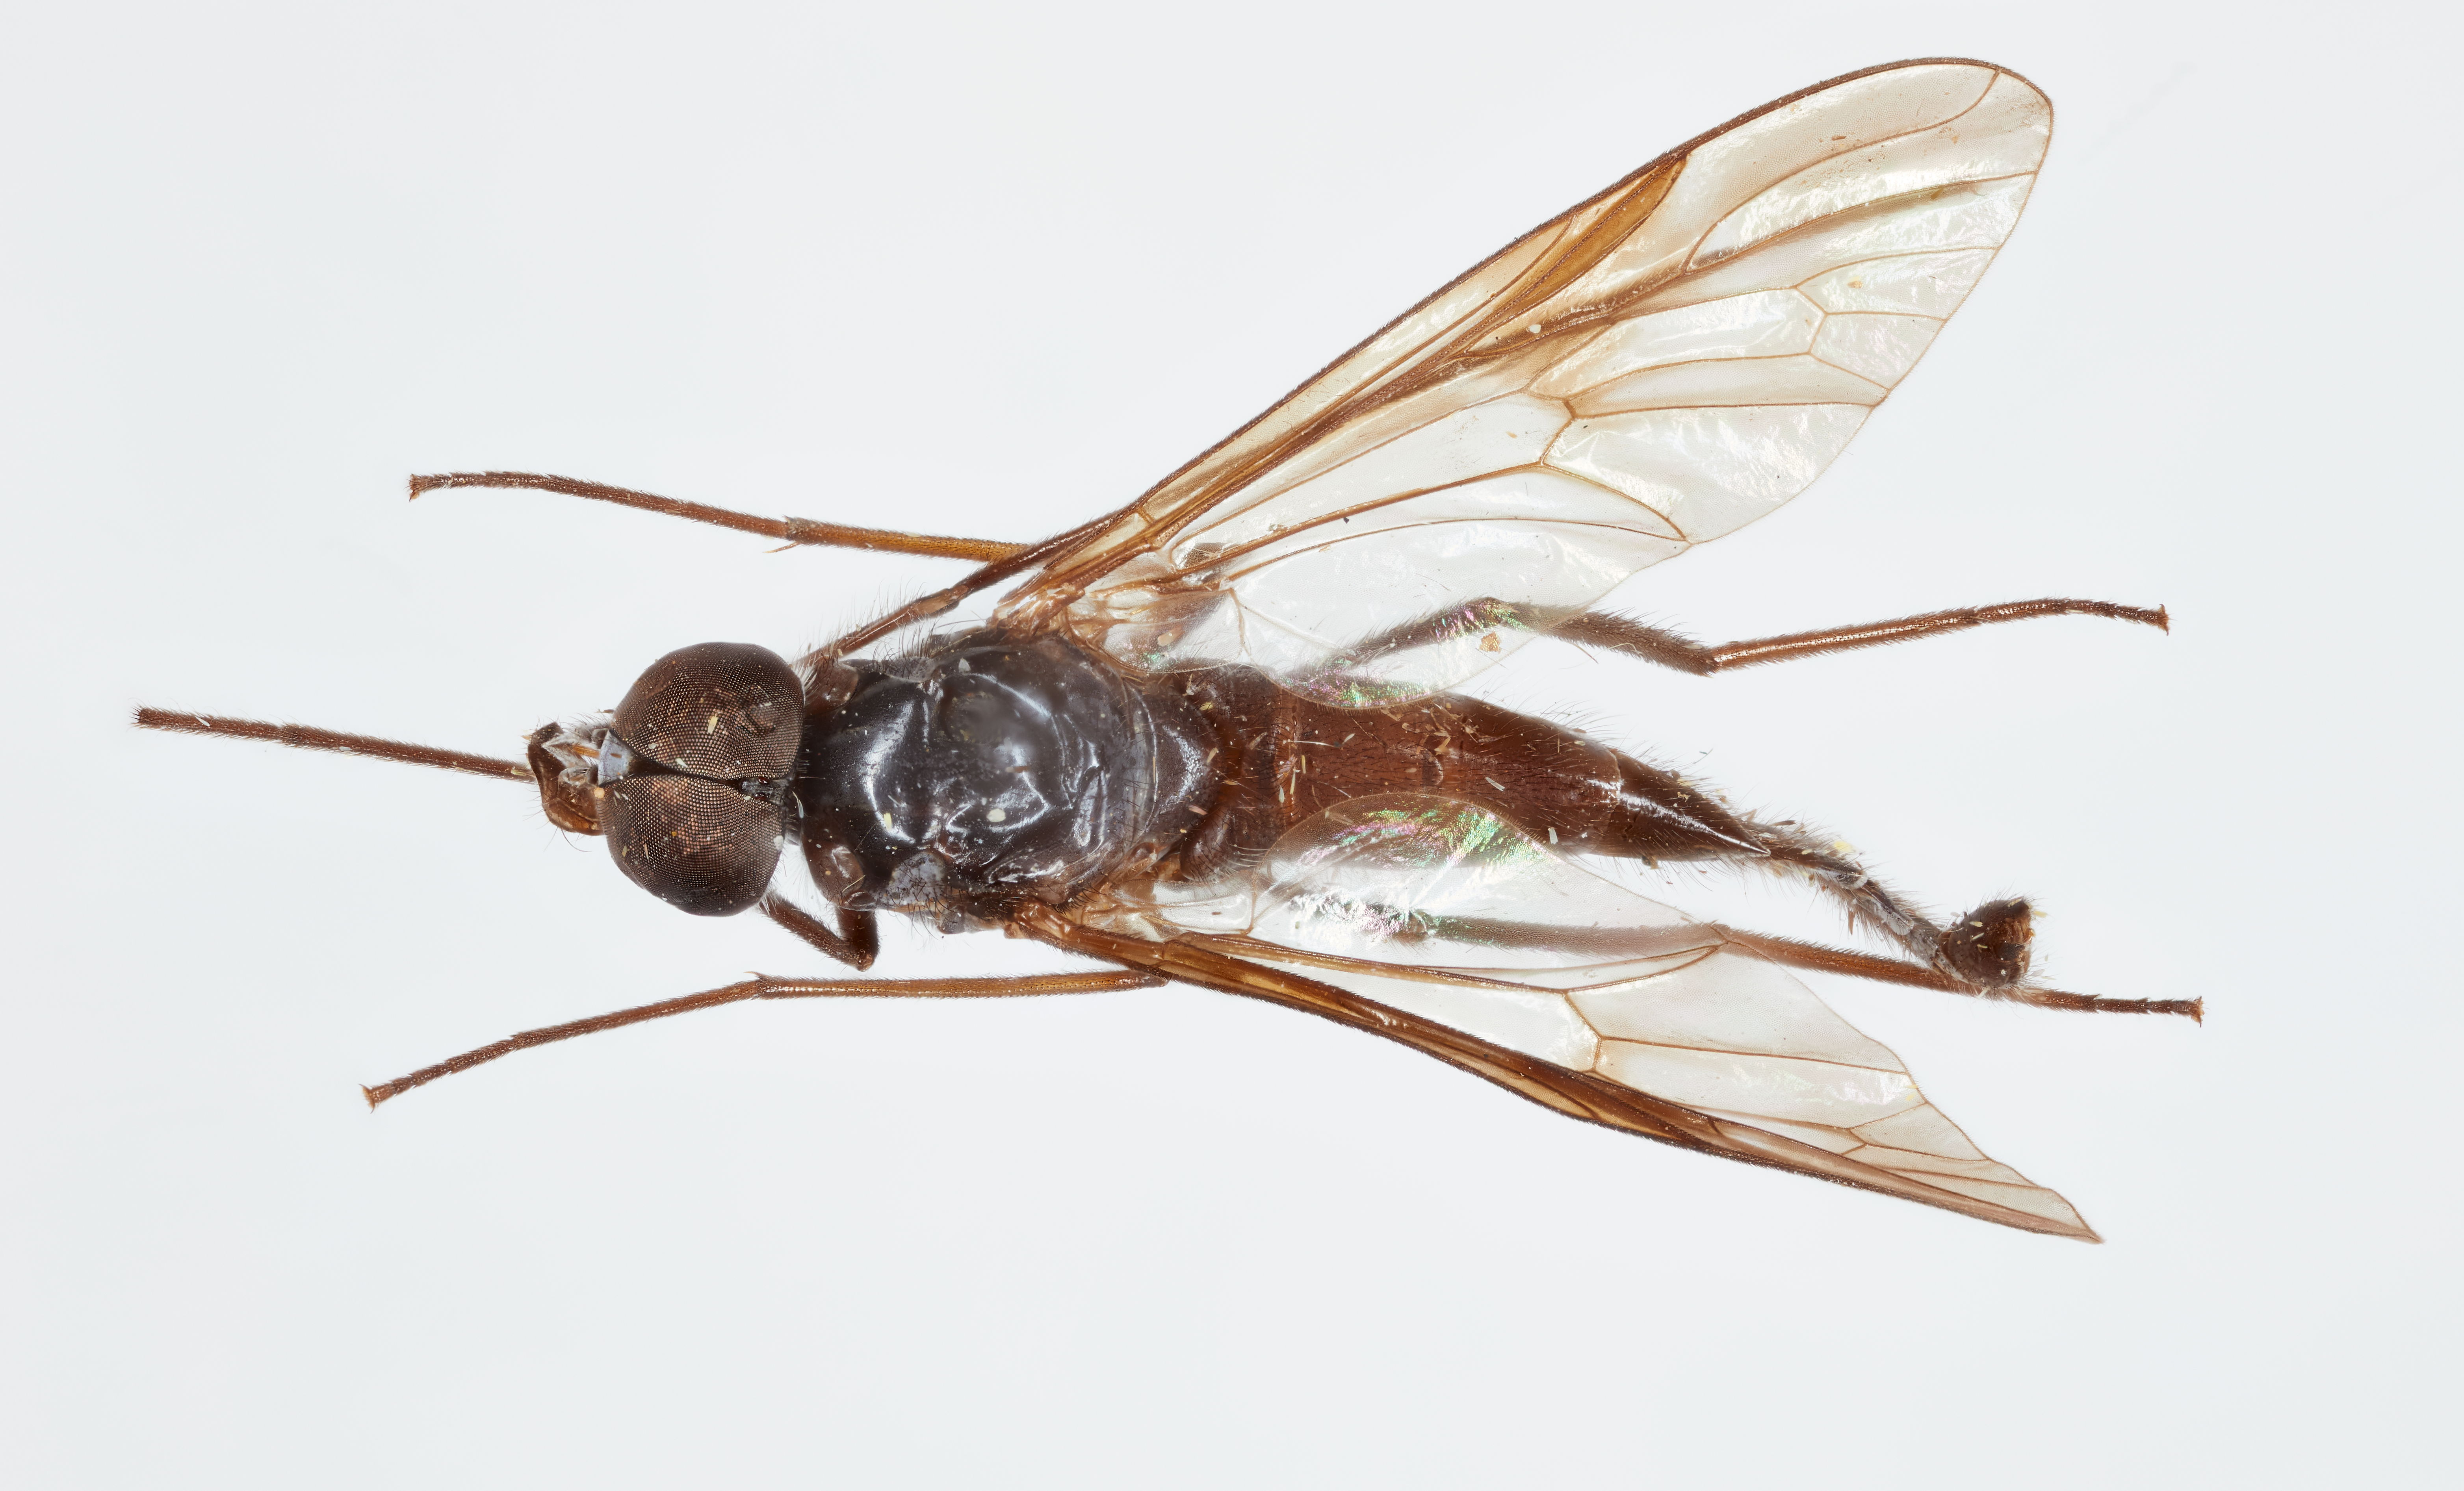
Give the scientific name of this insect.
Suragina nigripes
